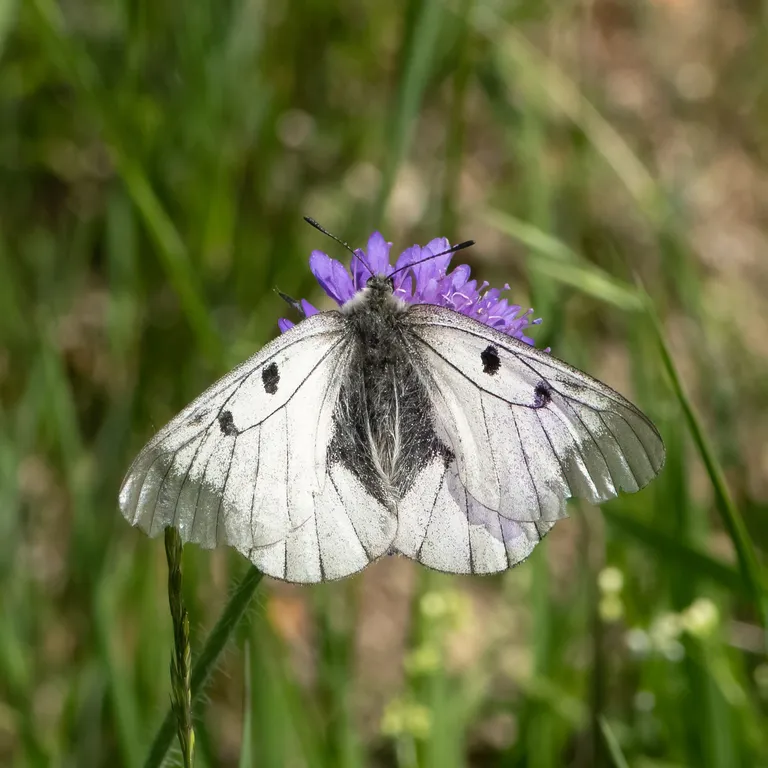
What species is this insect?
Parnassius mnemosyne
